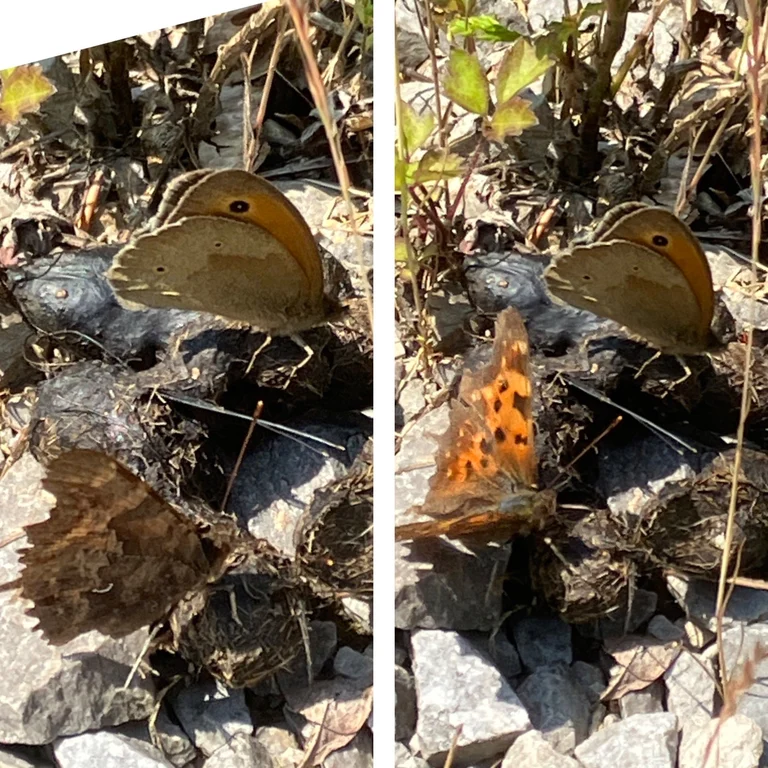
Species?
Polygonia c-album
